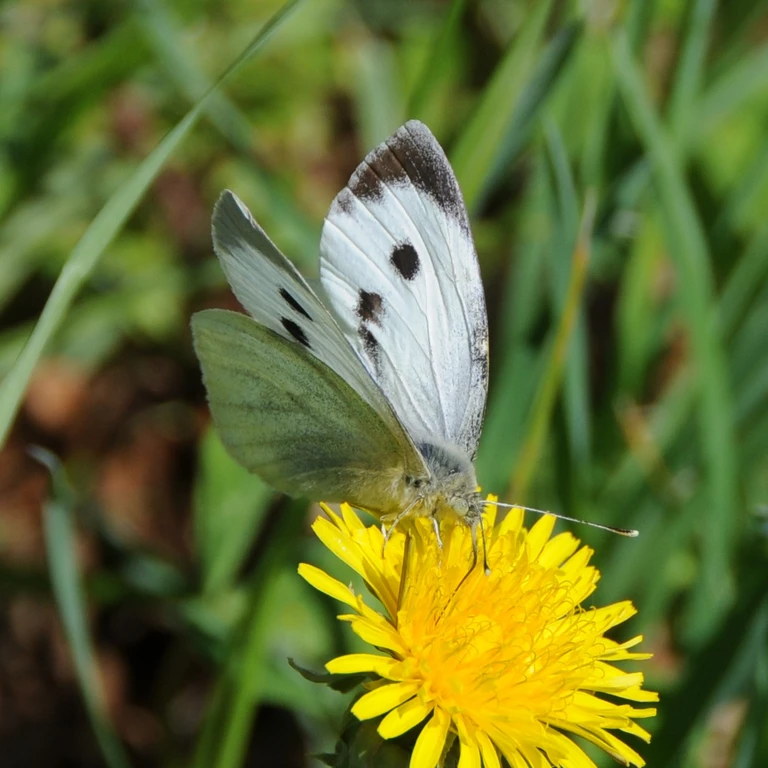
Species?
Pieris brassicae
